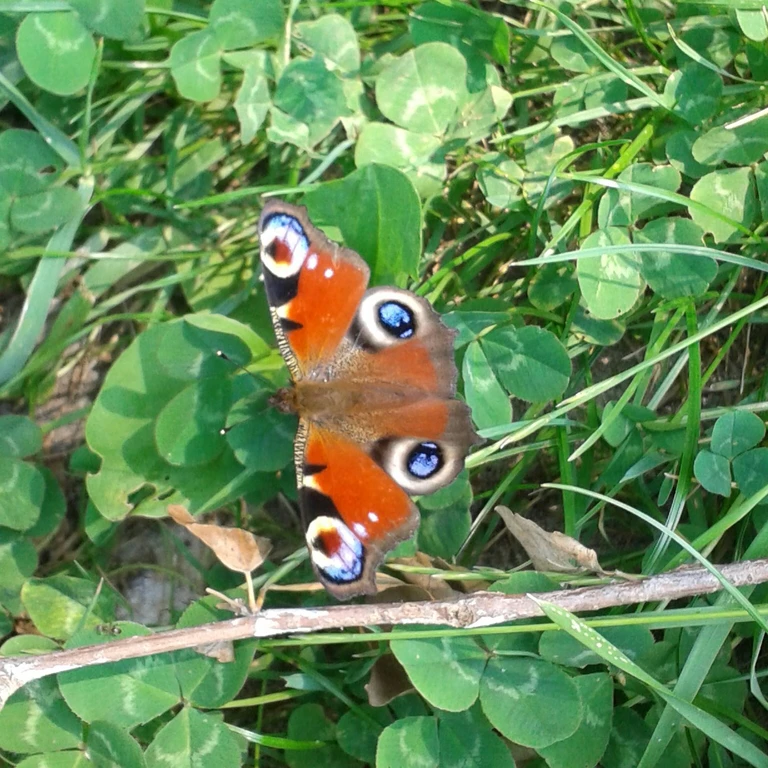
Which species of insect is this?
Aglais io
